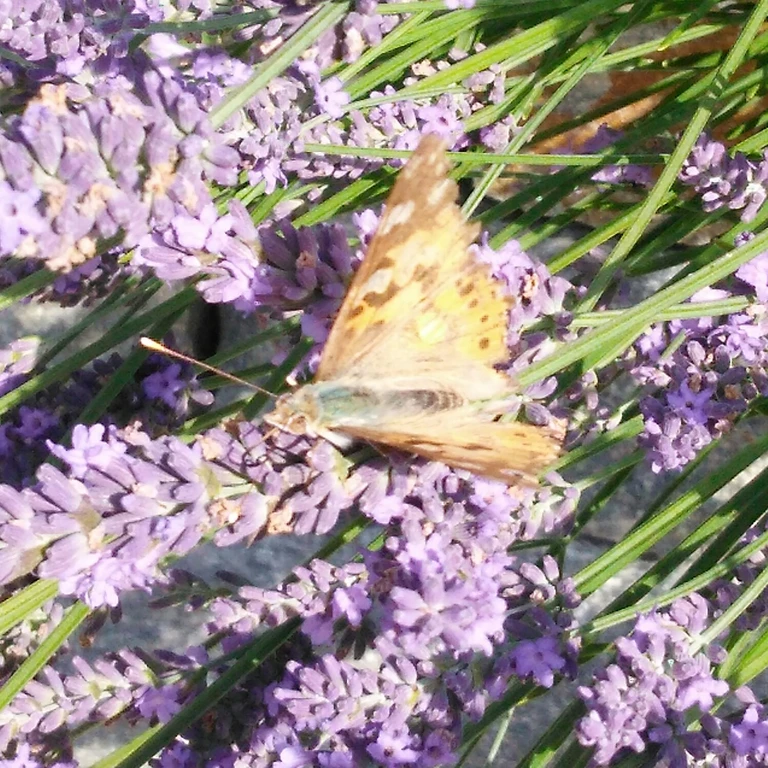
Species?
Vanessa cardui
